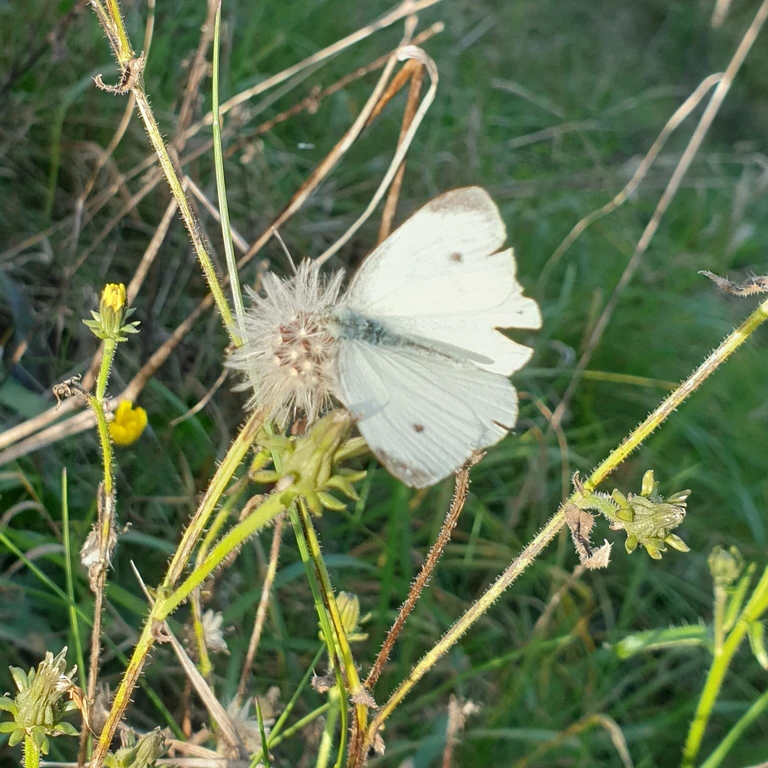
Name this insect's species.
Pieris rapae
